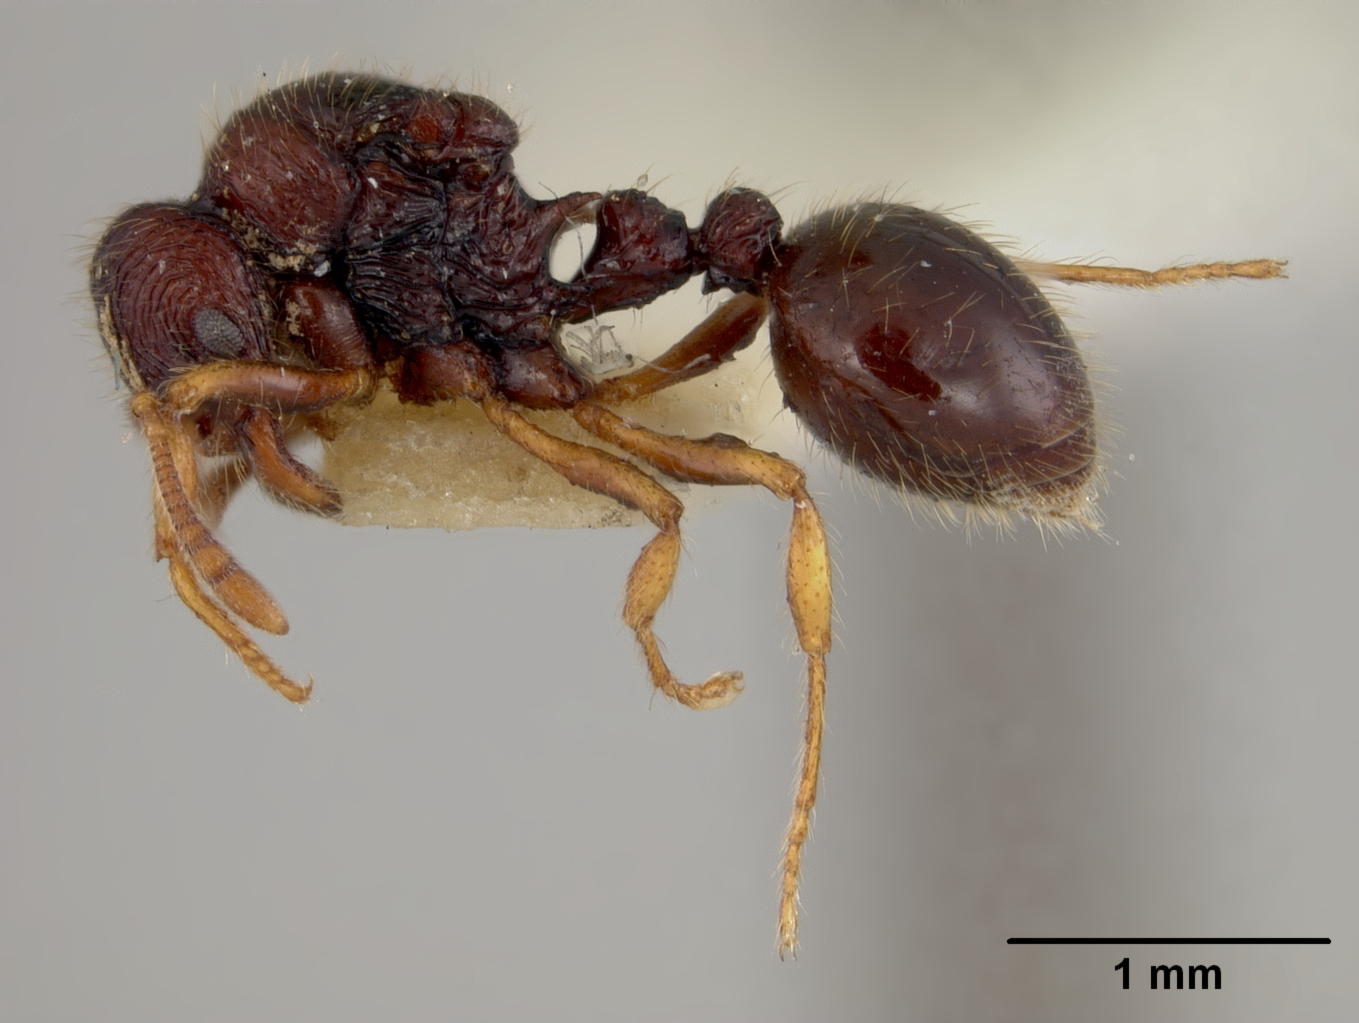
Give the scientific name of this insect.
Rogeria rugosa
